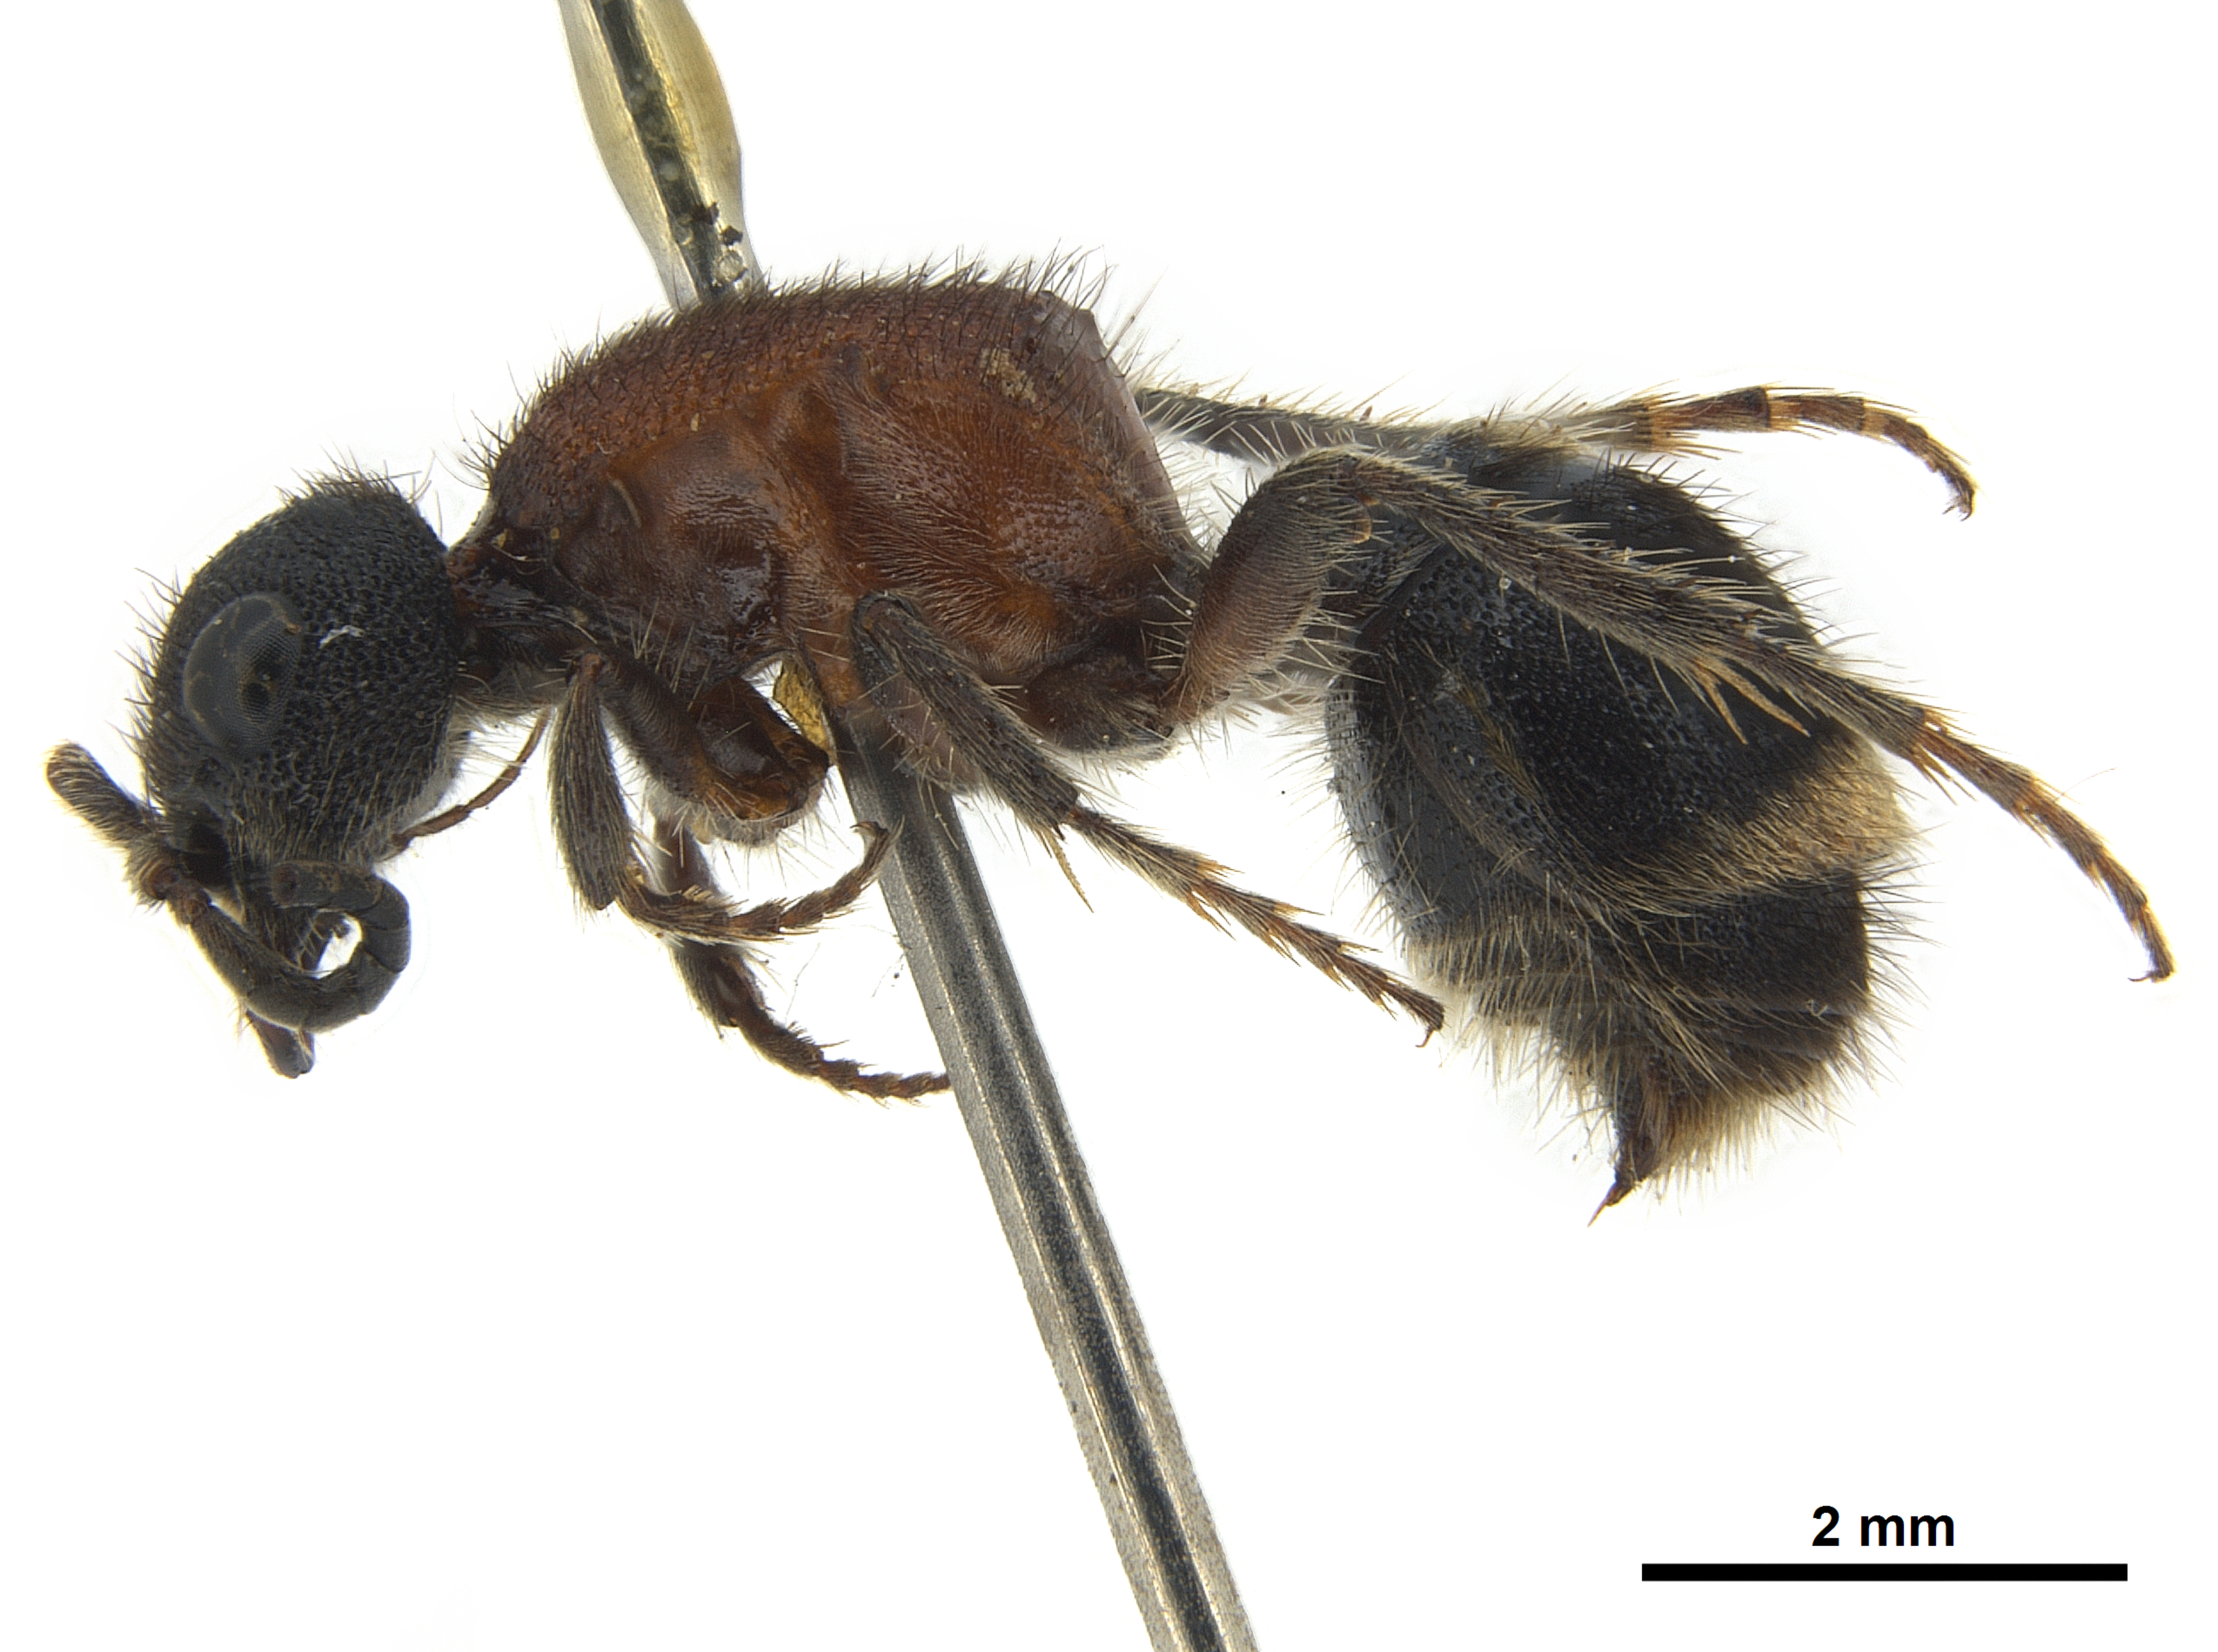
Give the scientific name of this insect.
Bischoffitilla pungens
